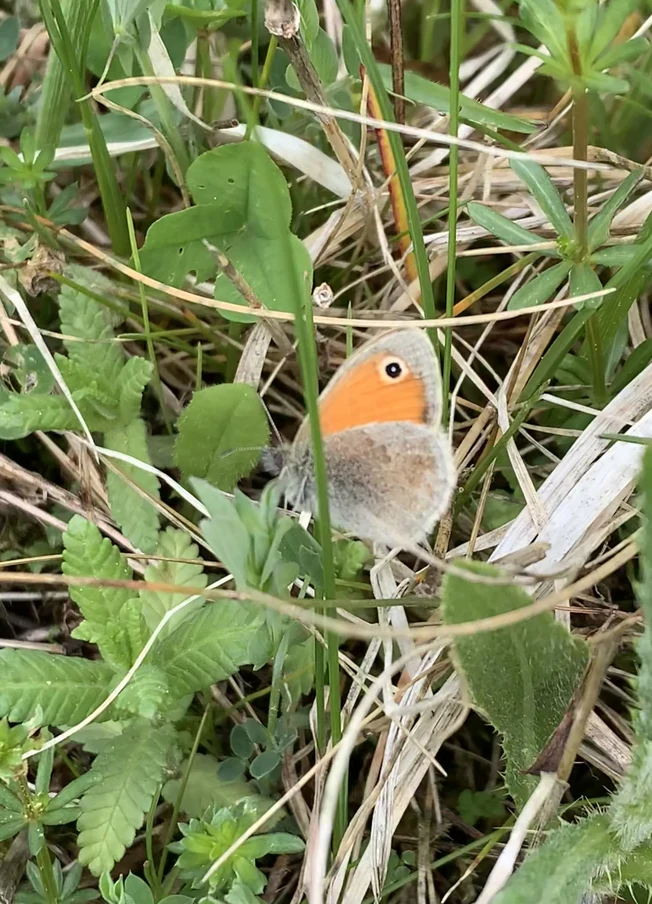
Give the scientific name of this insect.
Coenonympha pamphilus
